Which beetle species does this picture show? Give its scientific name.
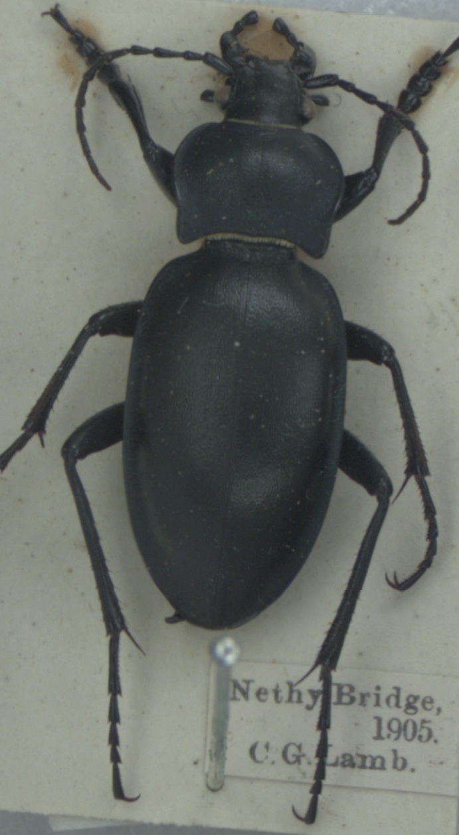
Carabus glabratus
